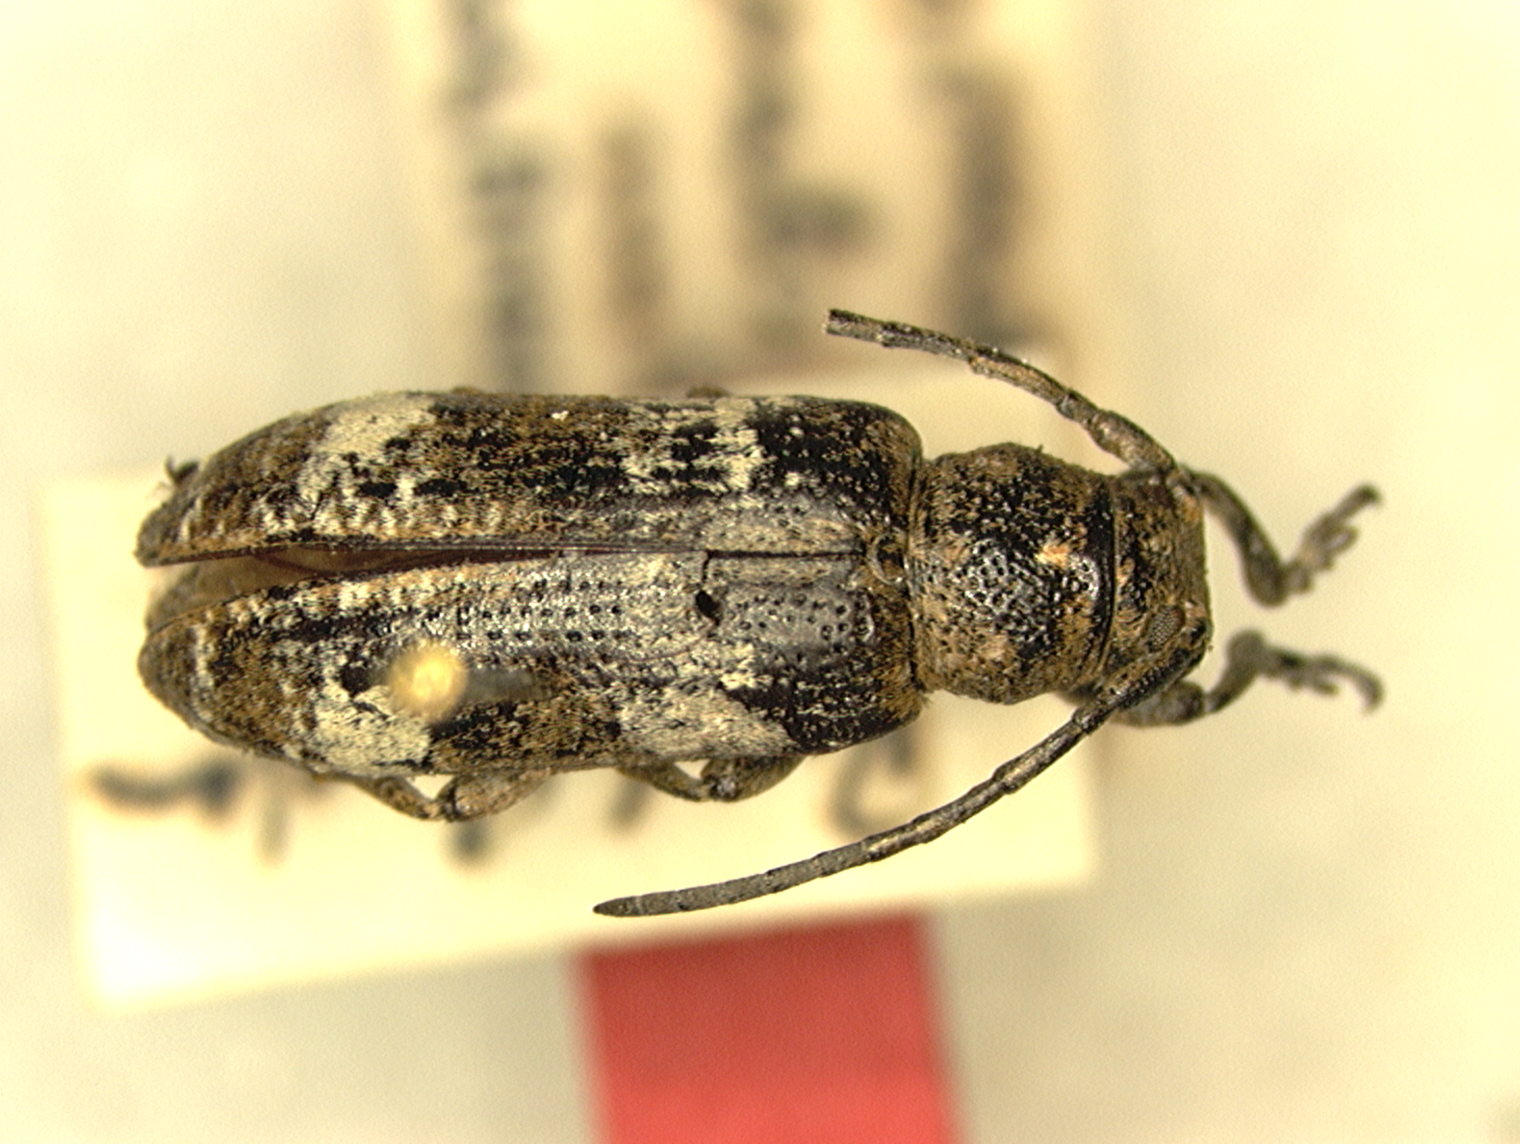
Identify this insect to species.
Apomecyna lameerei (also Apomecyna arabica)
